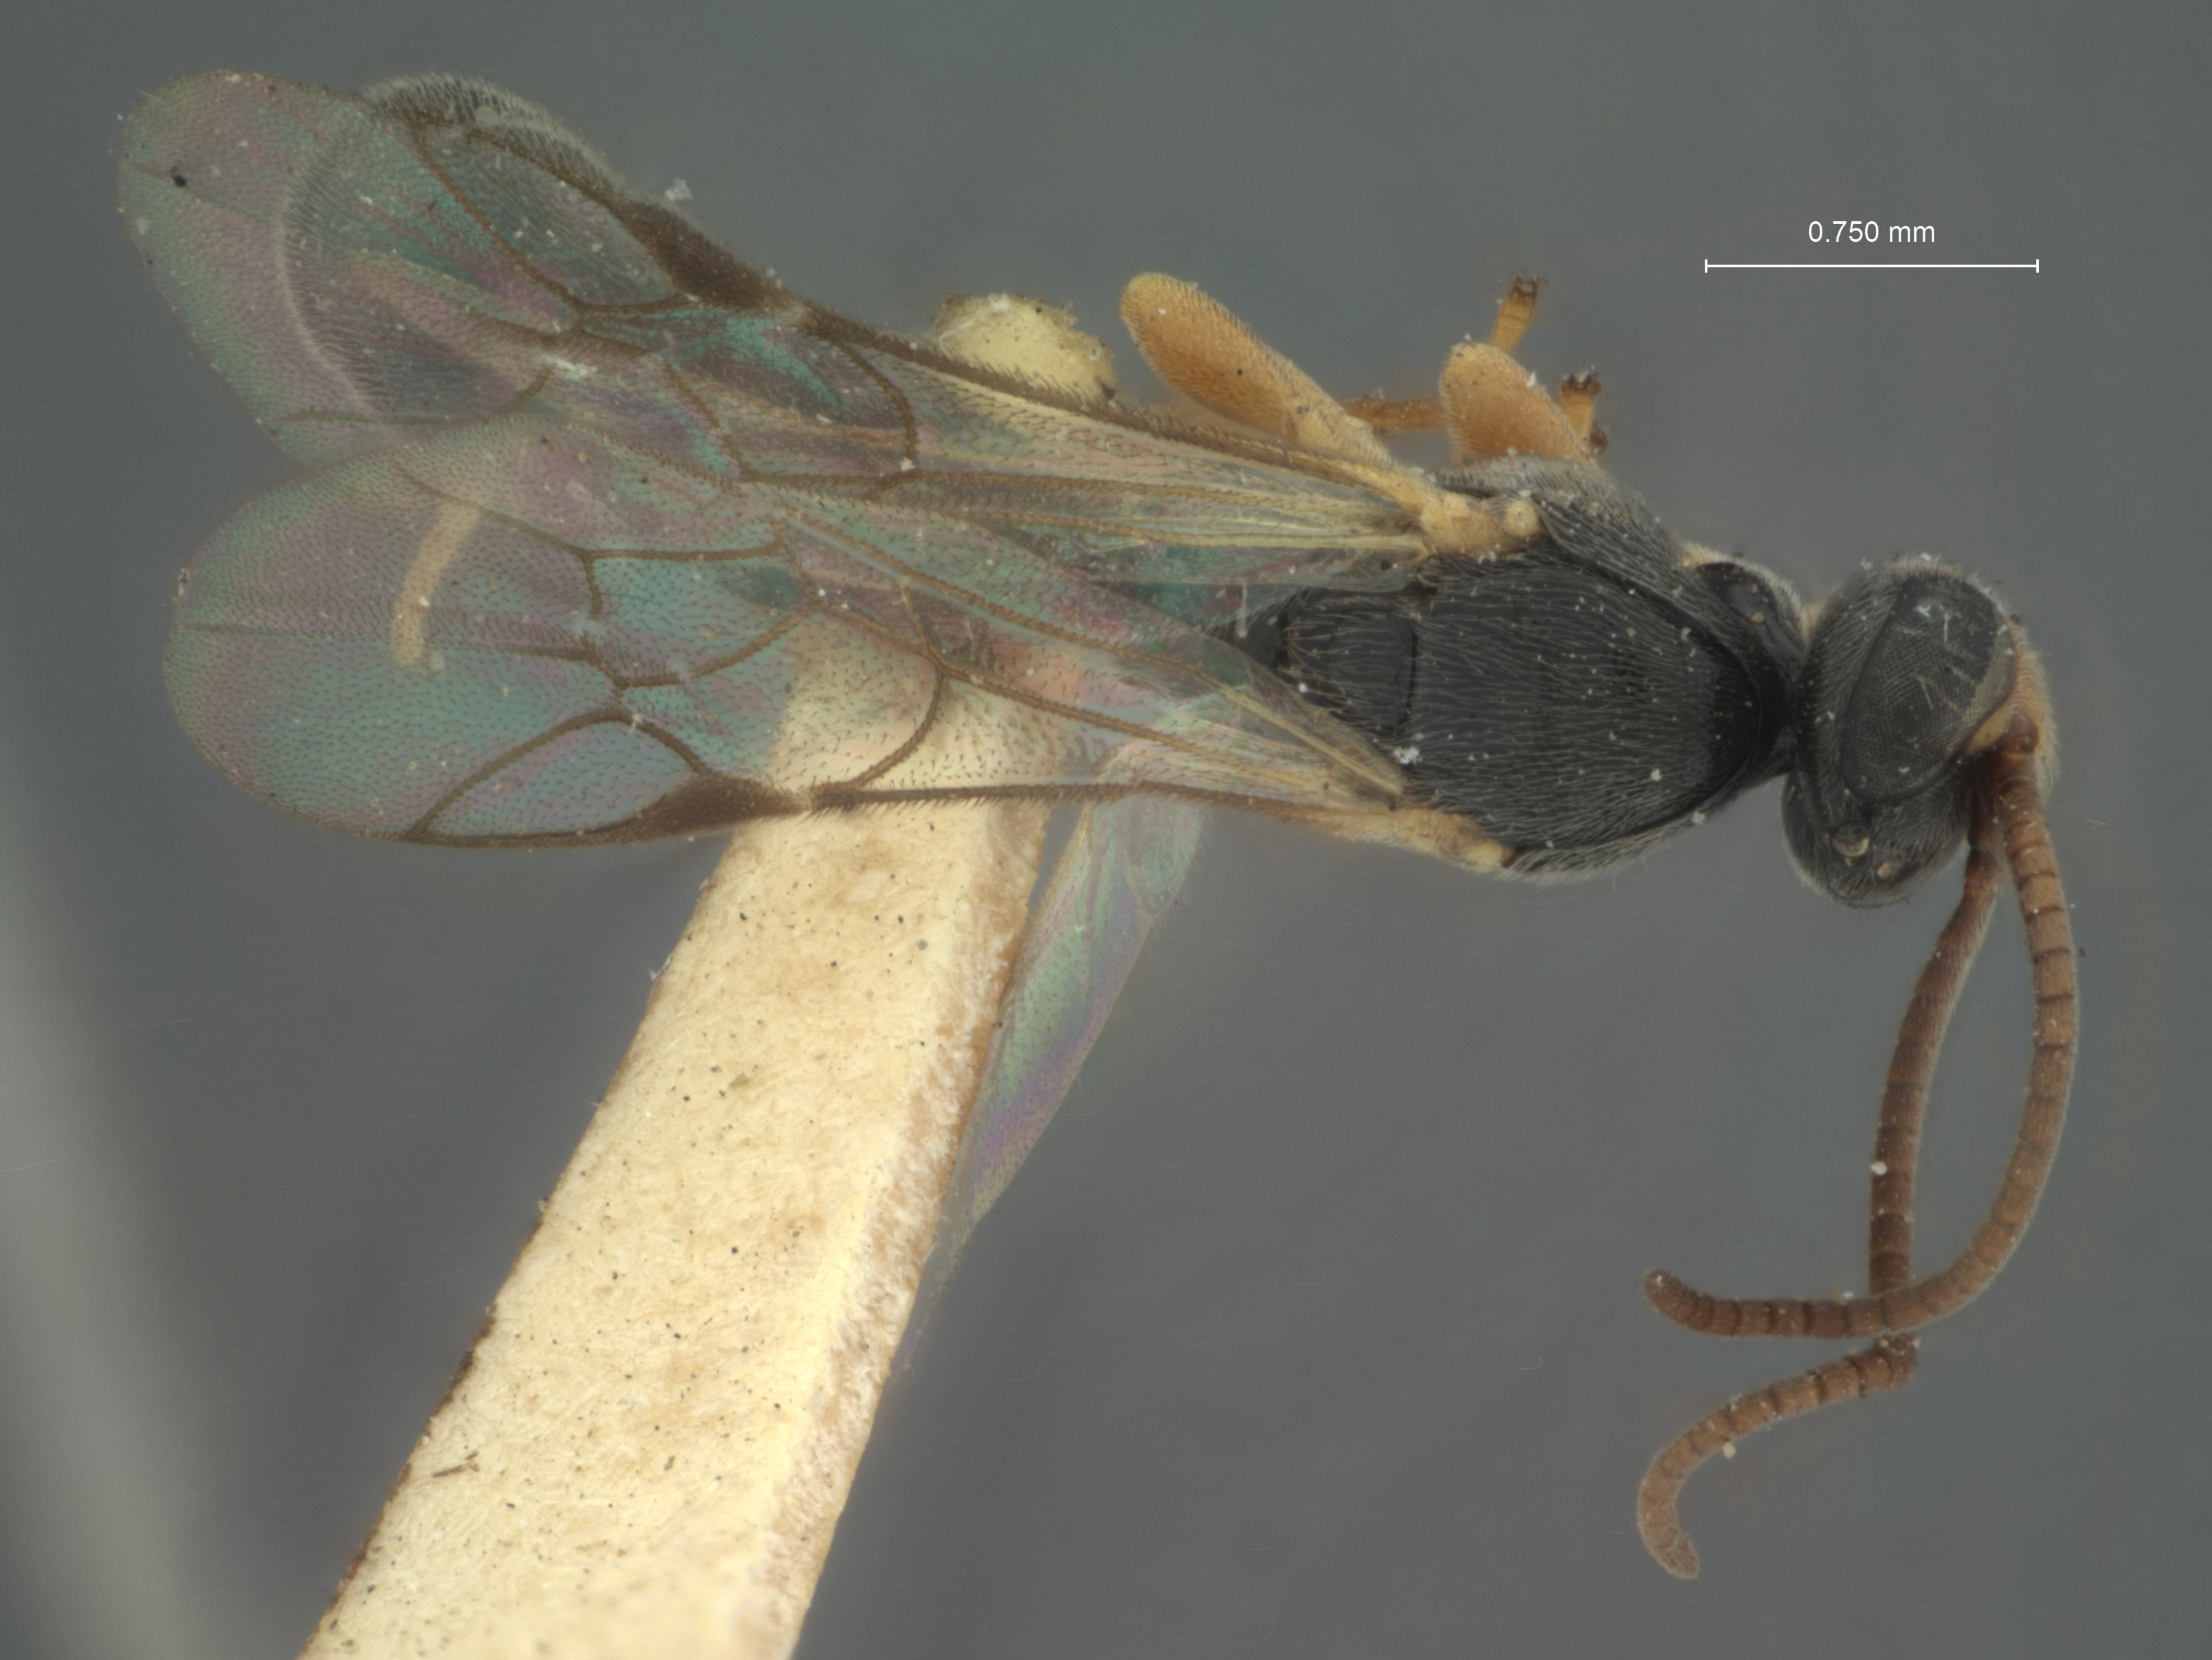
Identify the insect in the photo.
Chorinaeus marlatti
